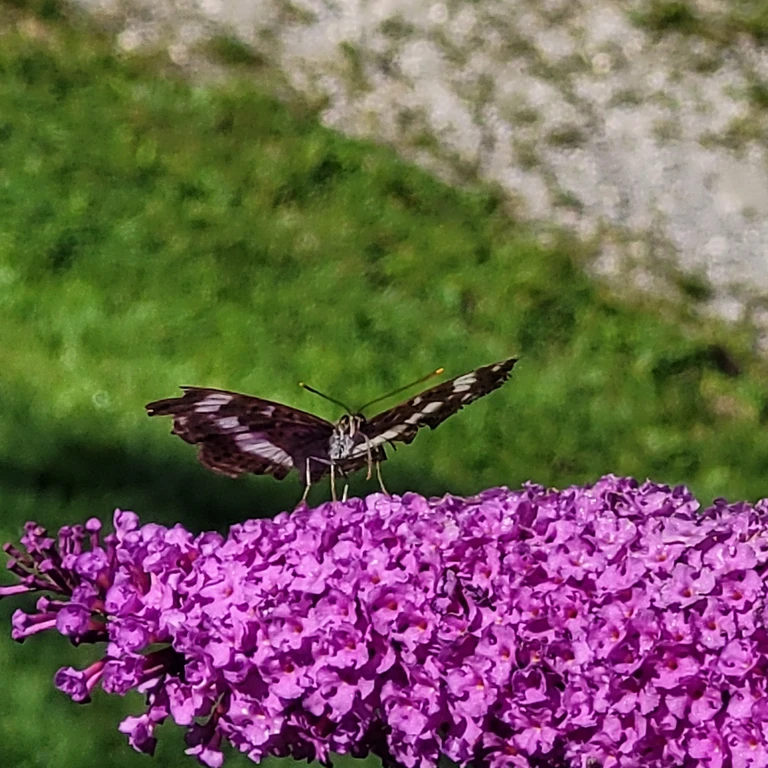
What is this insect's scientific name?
Limenitis camilla (also Ladoga camilla)
